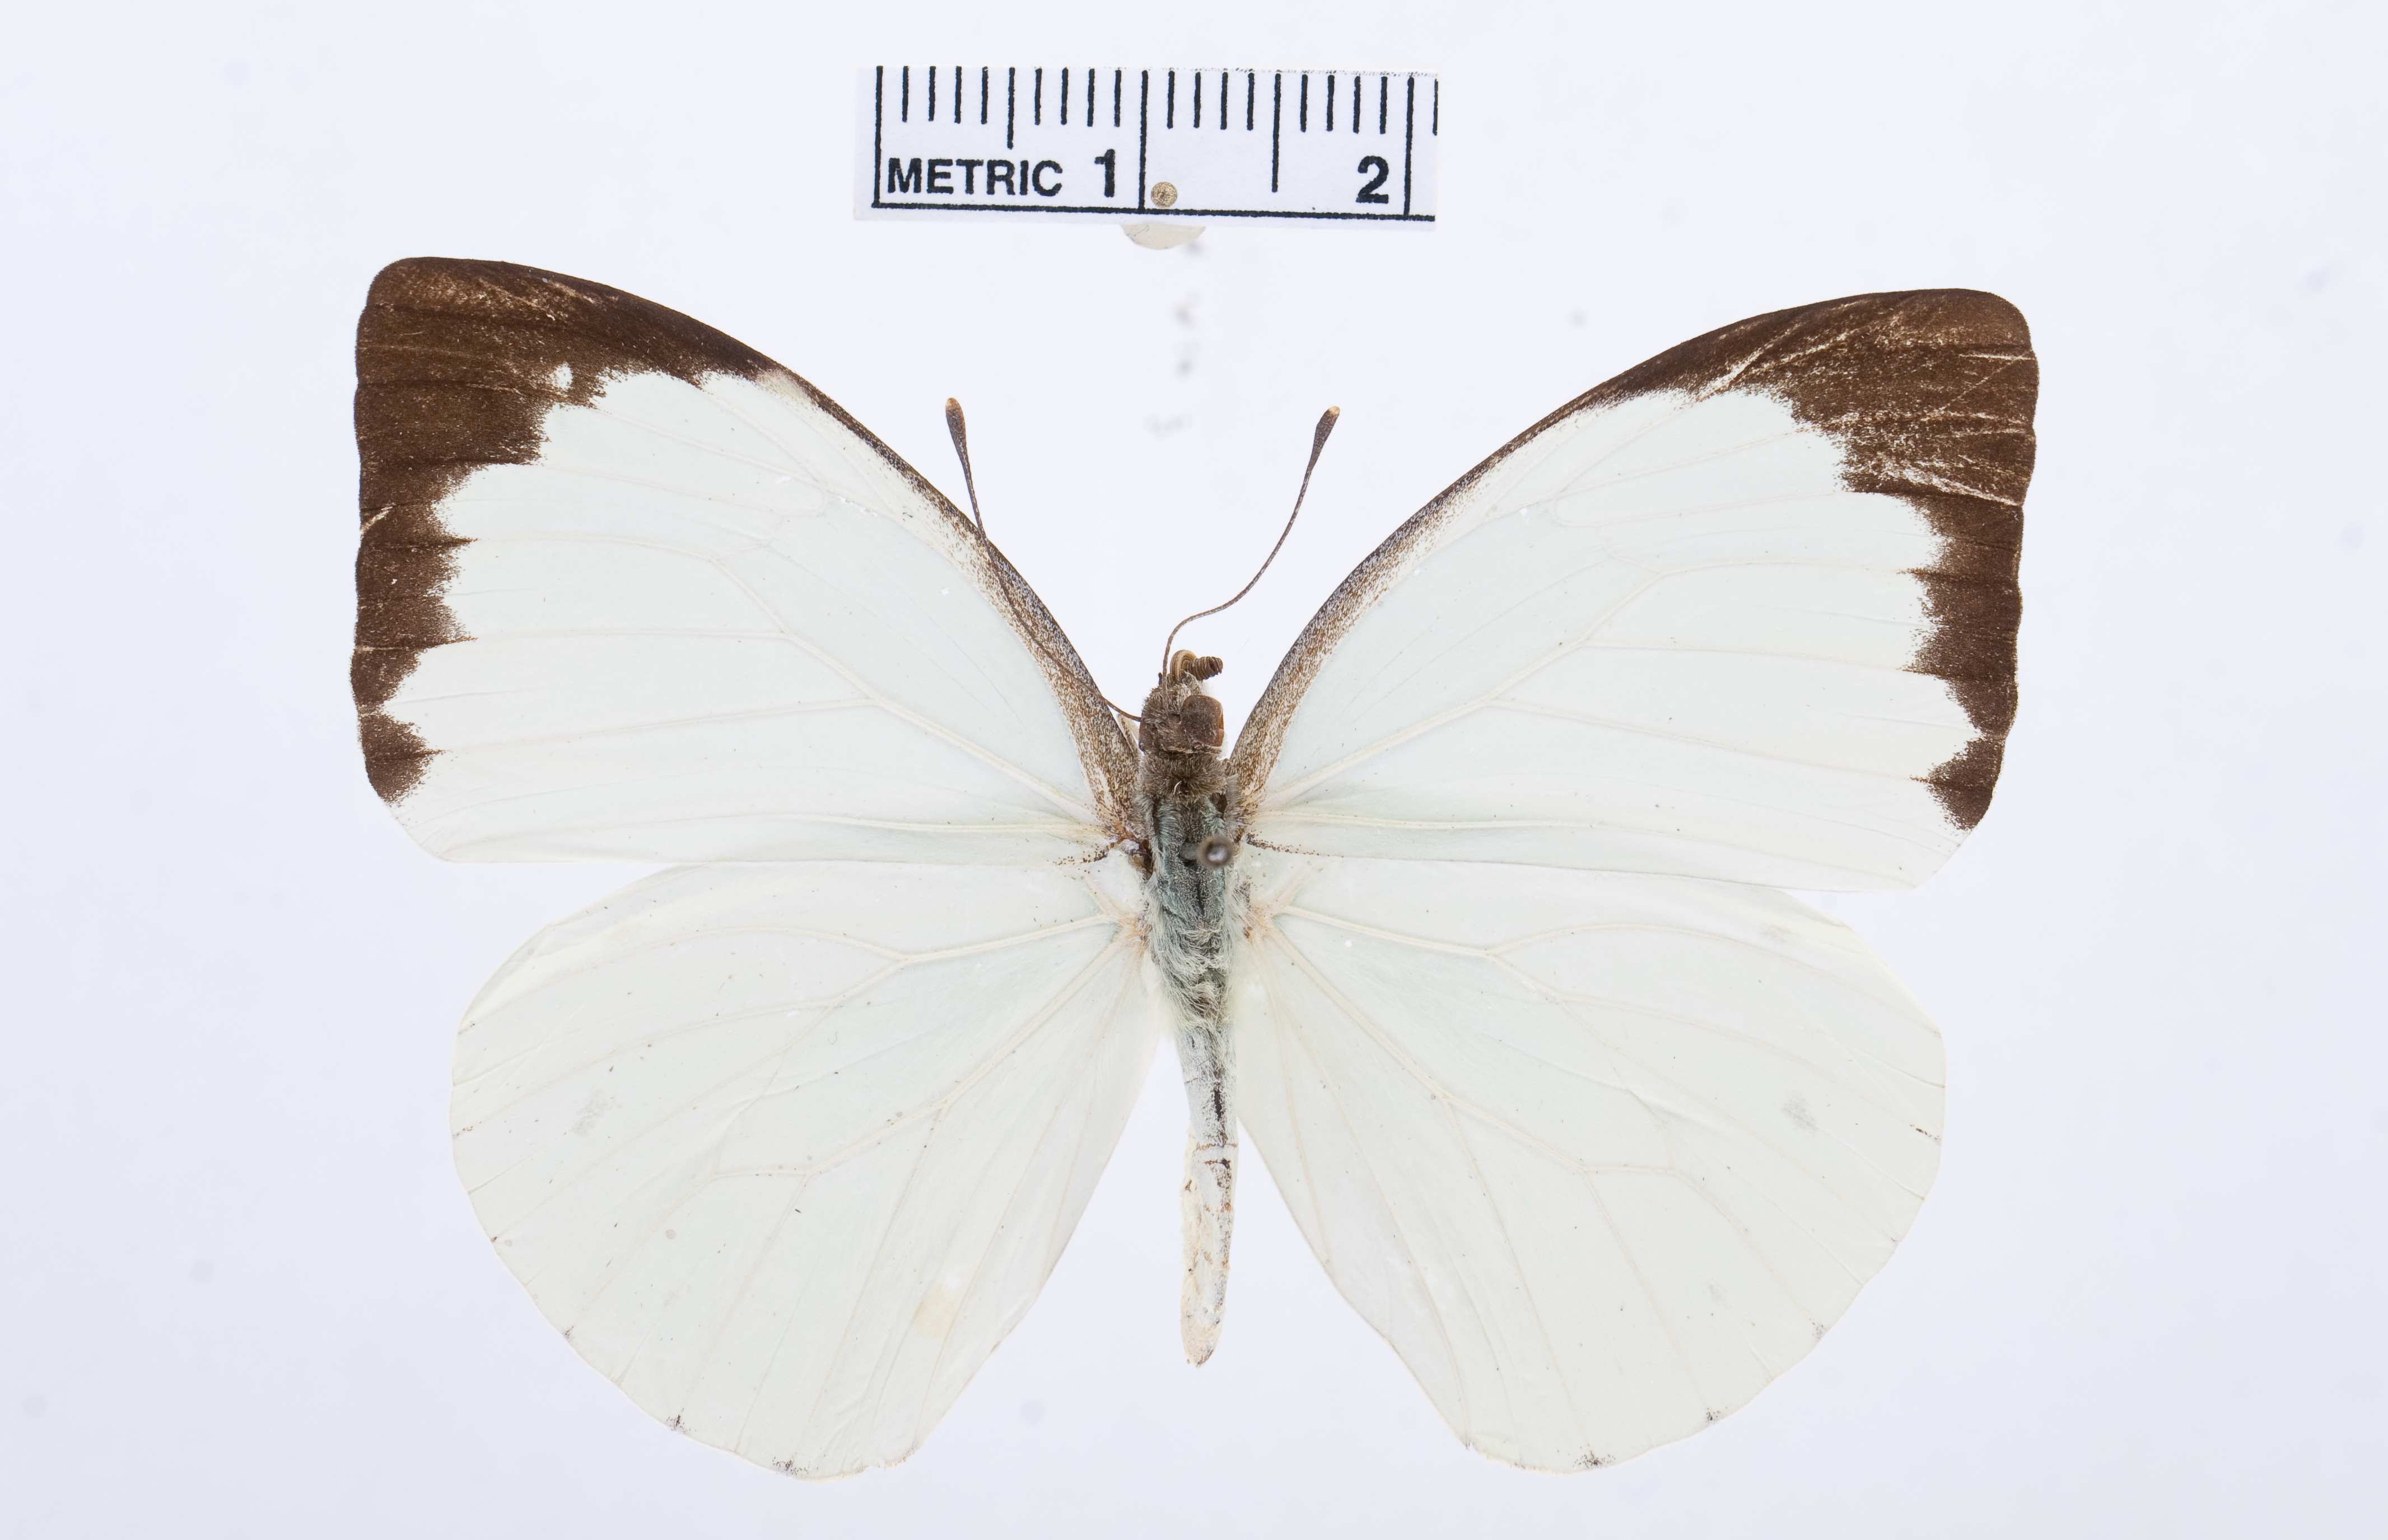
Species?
Nepheronia thalassina
